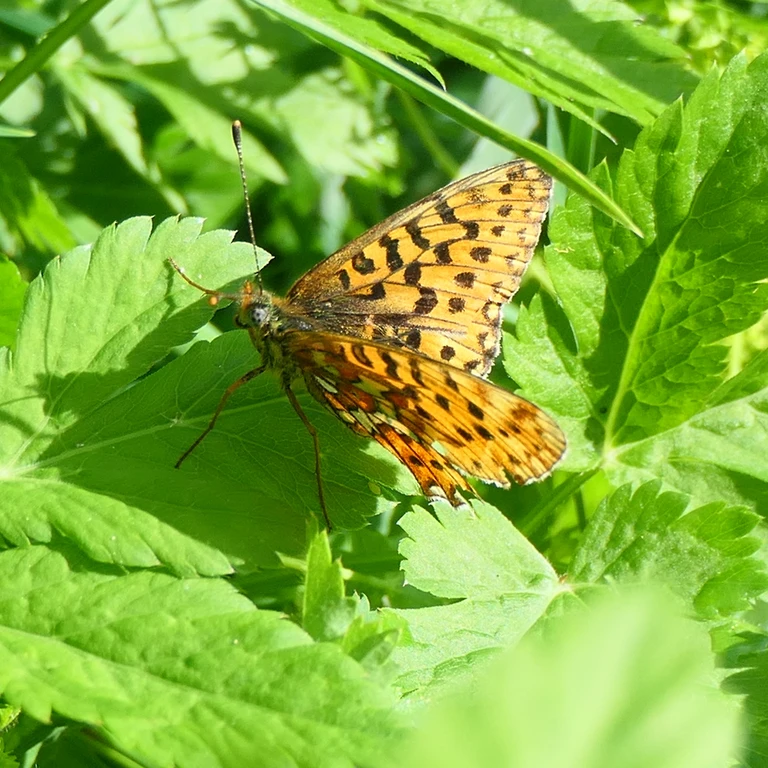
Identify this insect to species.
Boloria euphrosyne (also Clossiana euphrosyne)
